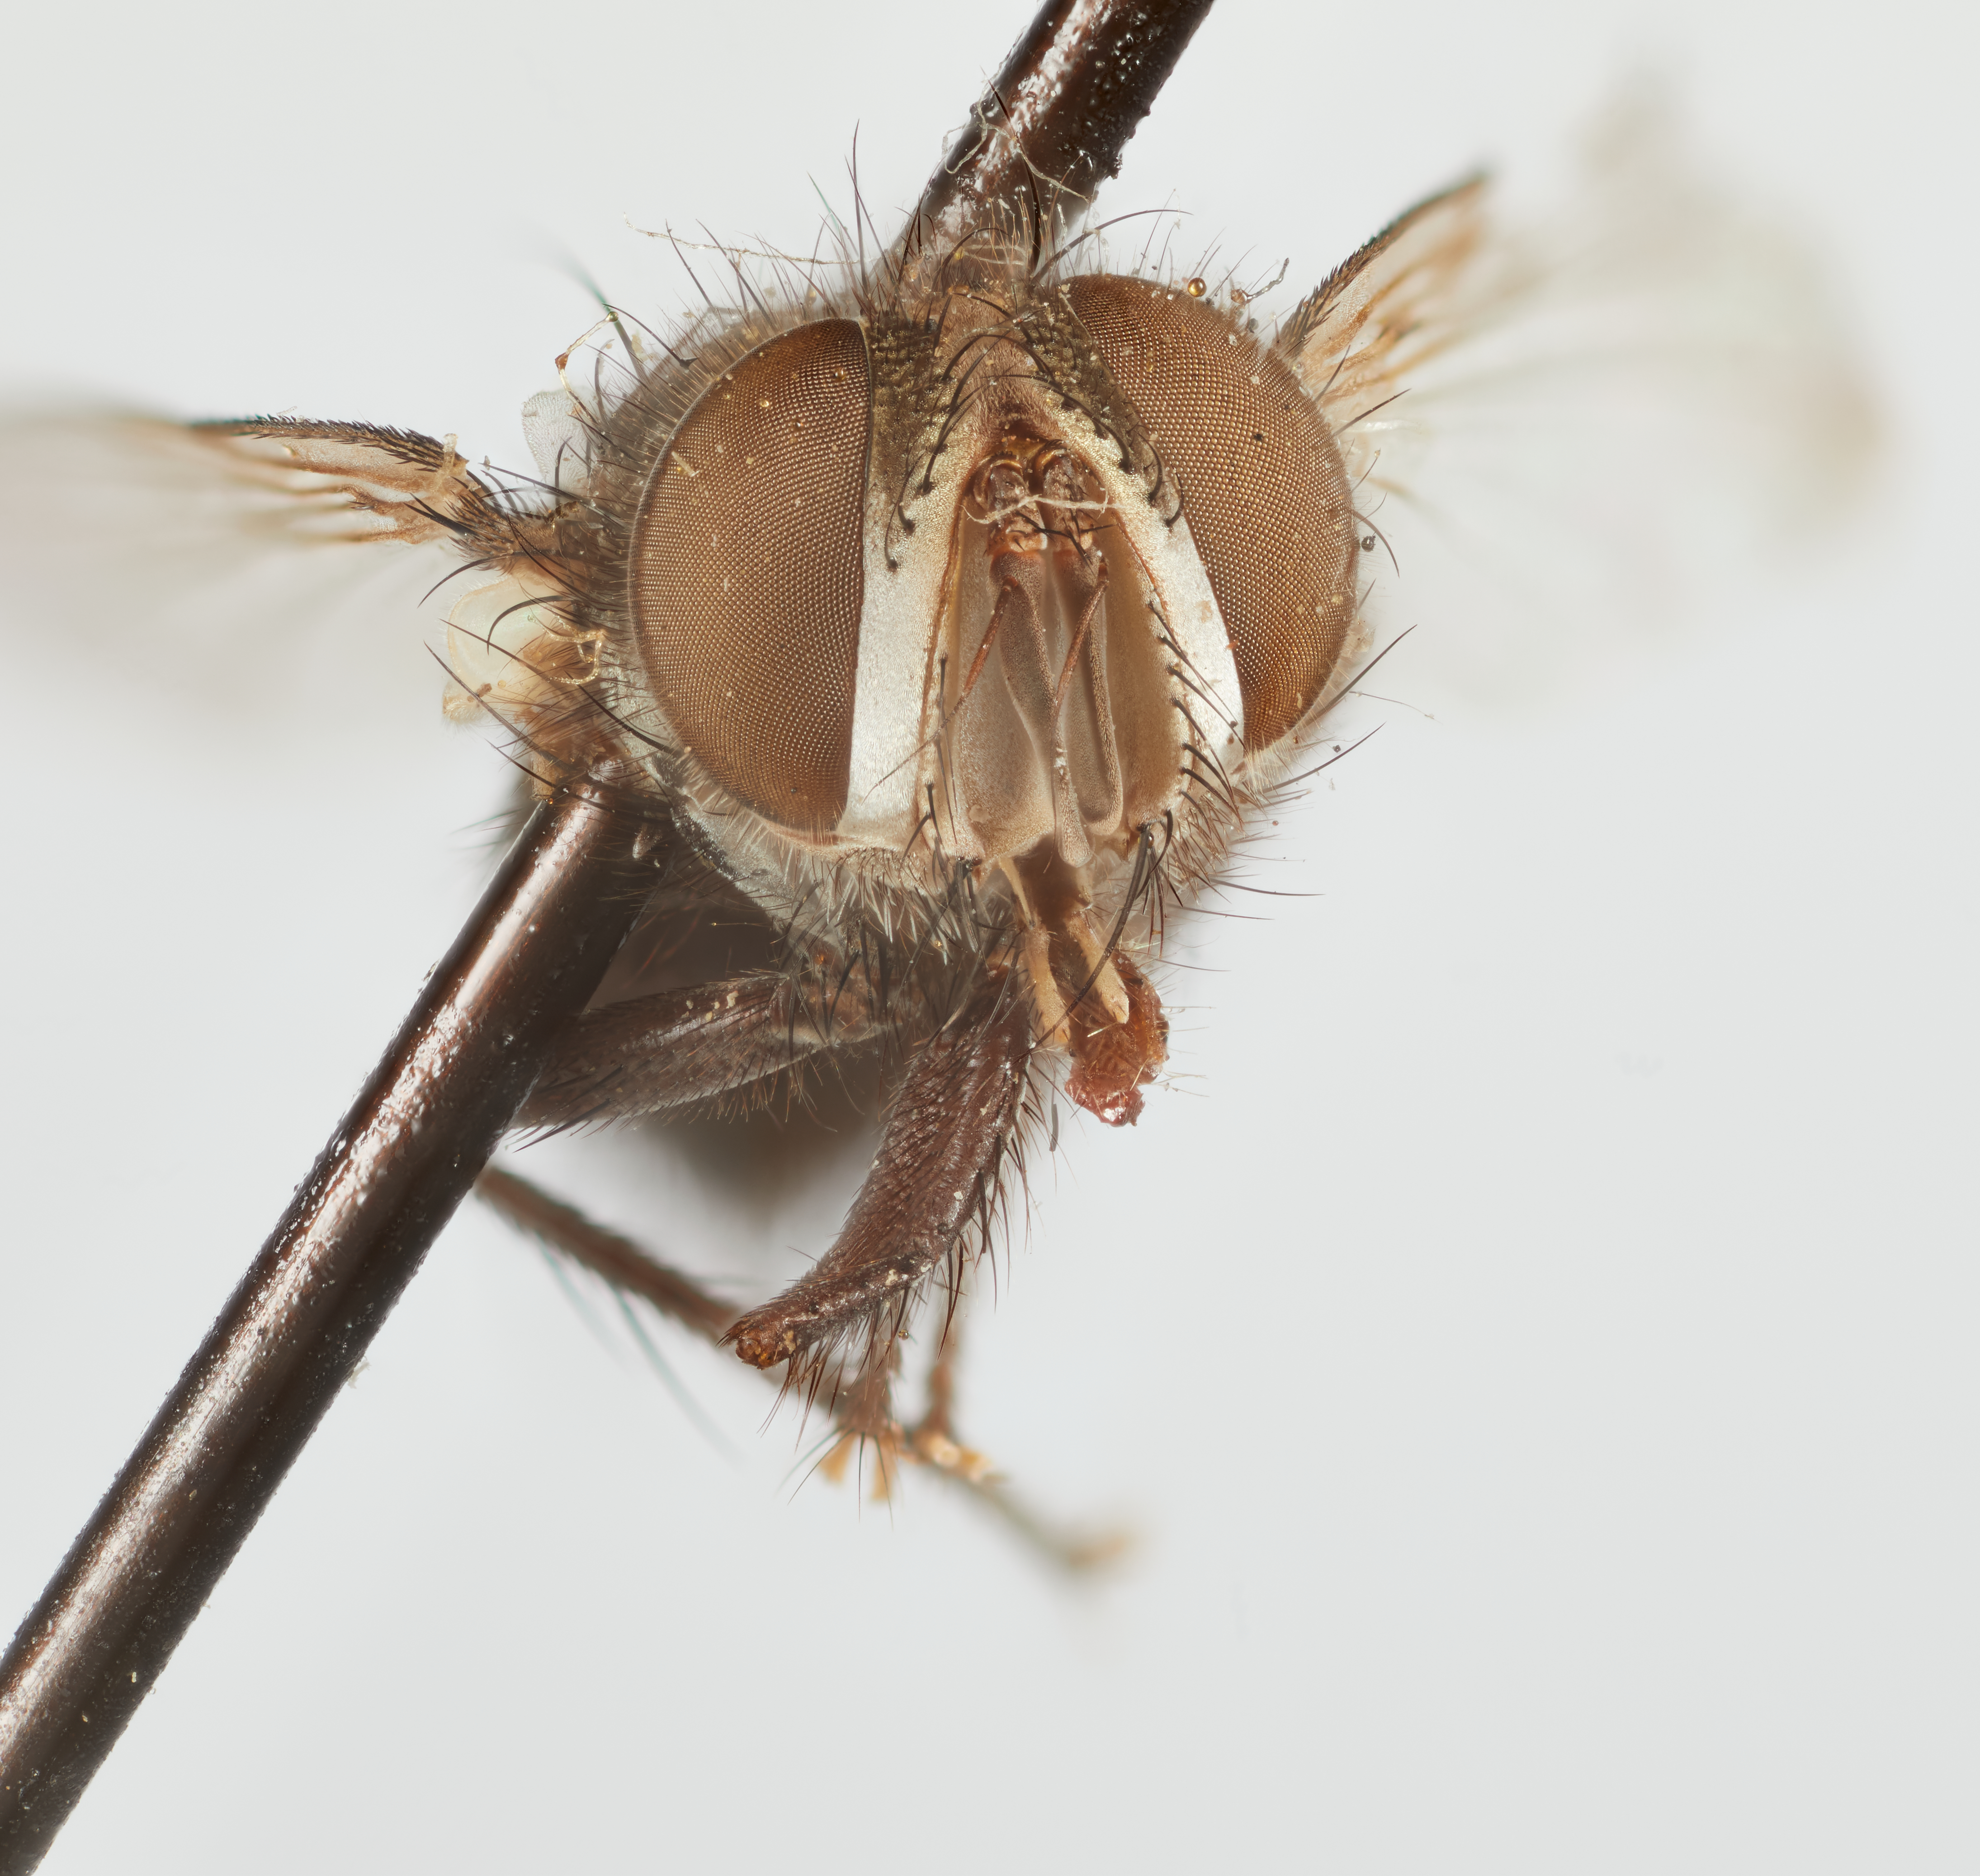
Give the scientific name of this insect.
Phorocera hamata
